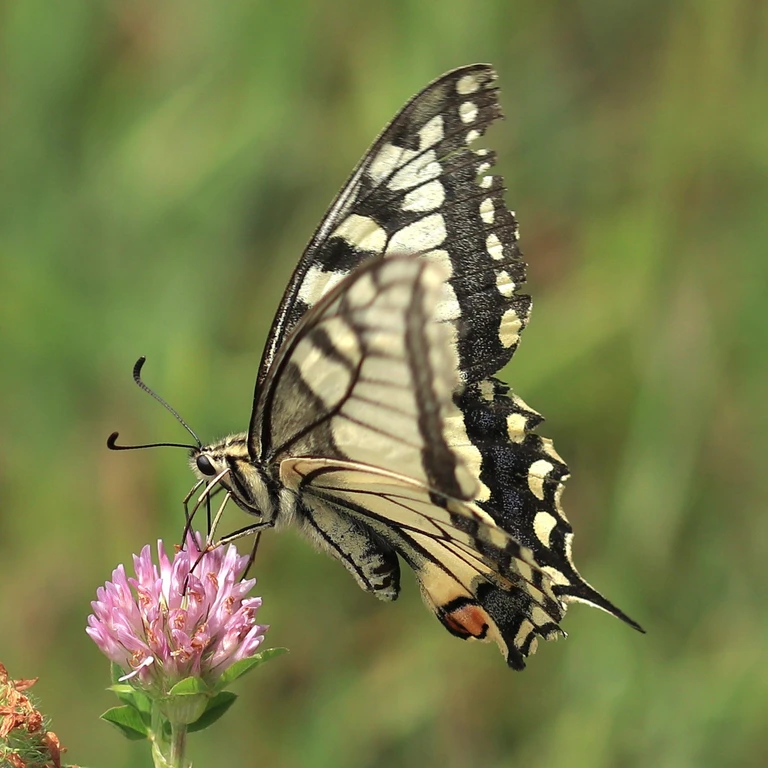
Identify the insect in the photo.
Papilio machaon
